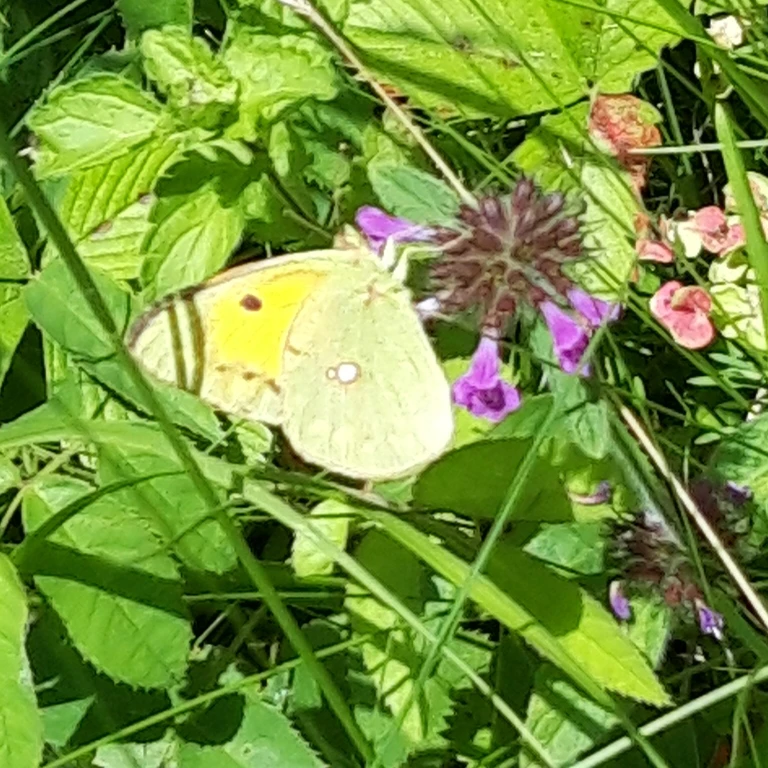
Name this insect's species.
Colias croceus
